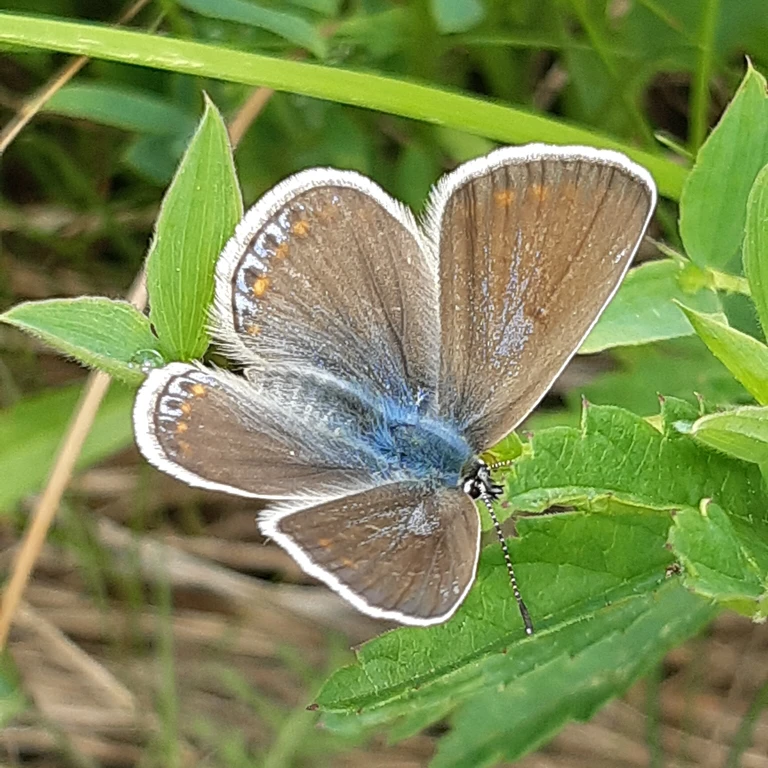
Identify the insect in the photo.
Polyommatus icarus
